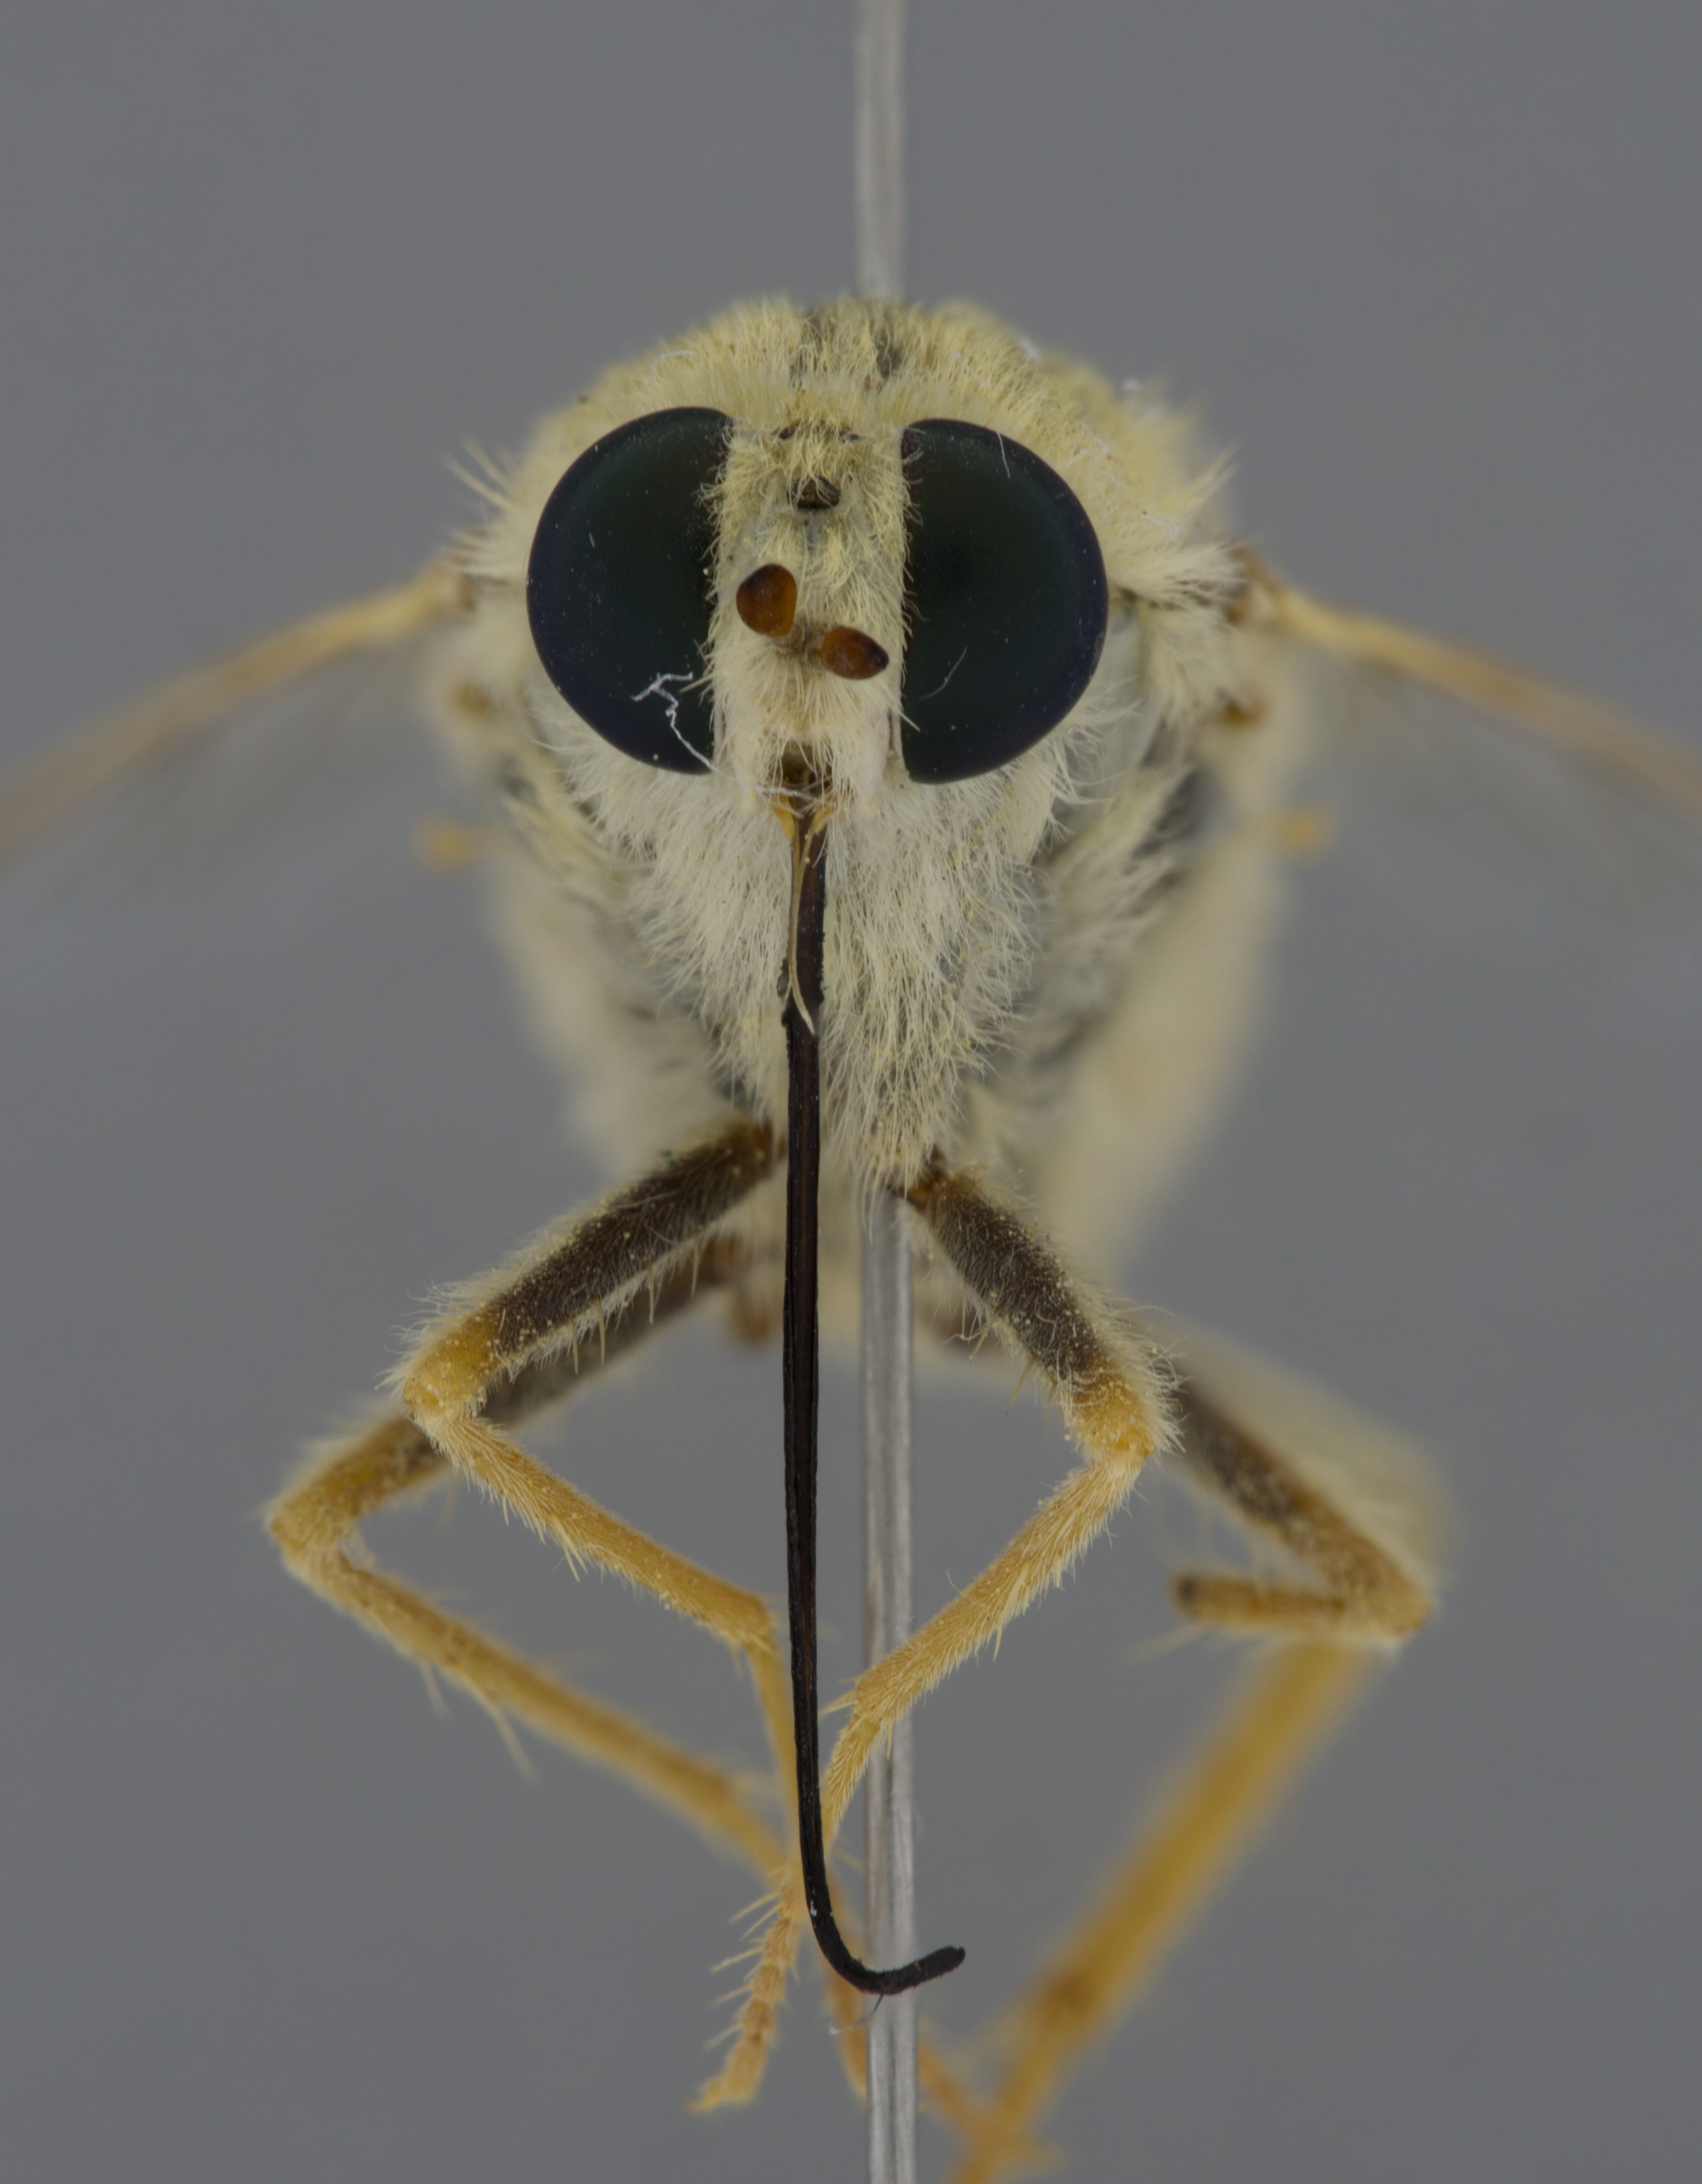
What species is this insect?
Rhaphiomidas hasbroucki
